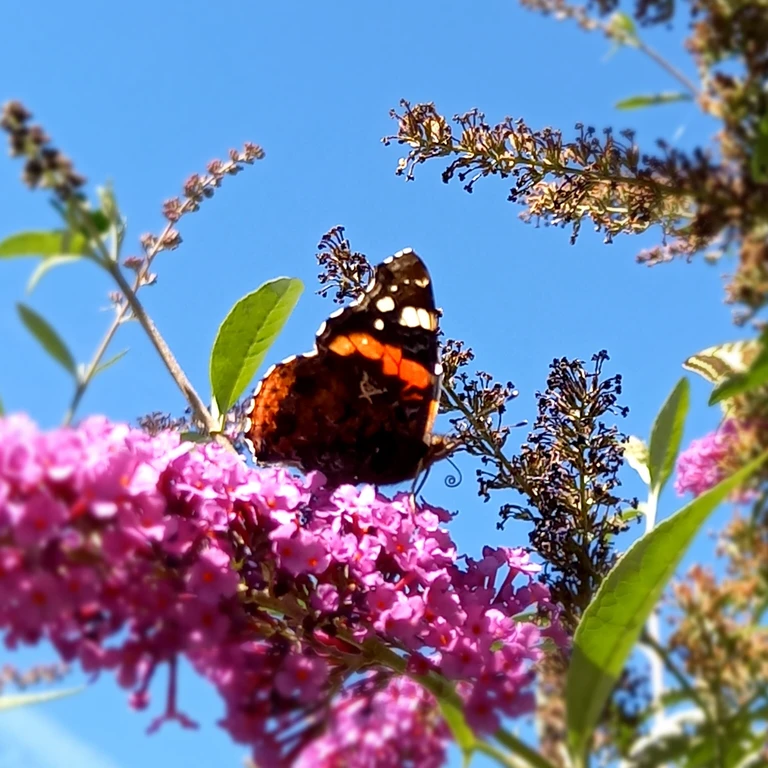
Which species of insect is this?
Vanessa atalanta
